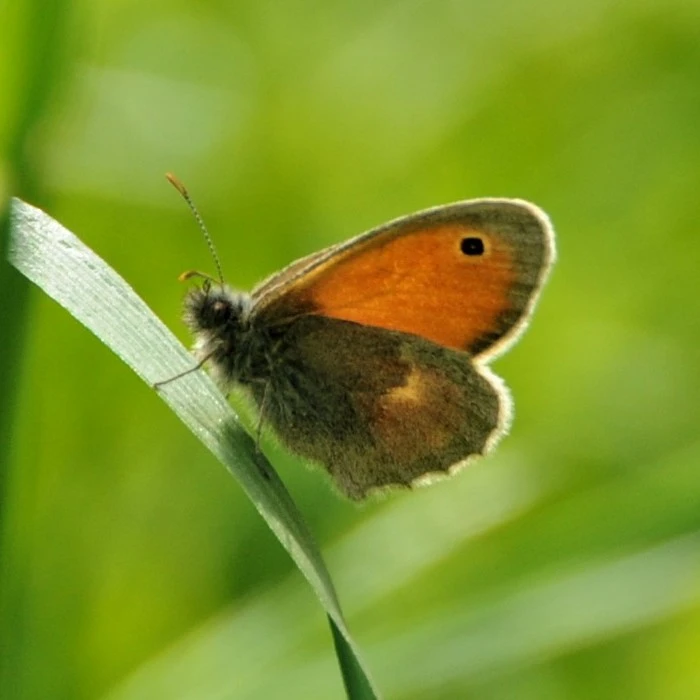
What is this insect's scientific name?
Coenonympha pamphilus
